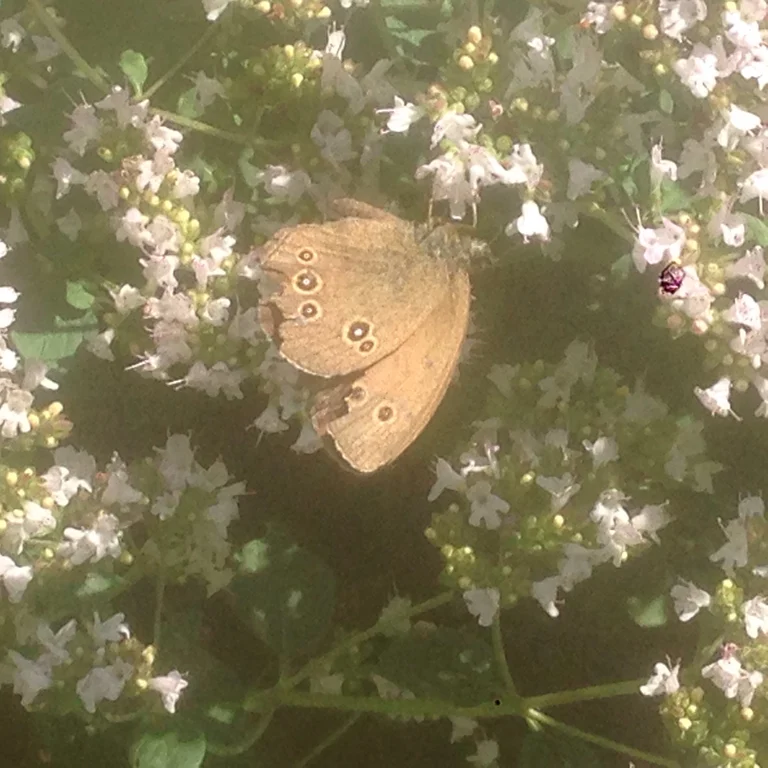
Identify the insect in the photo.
Aphantopus hyperantus
